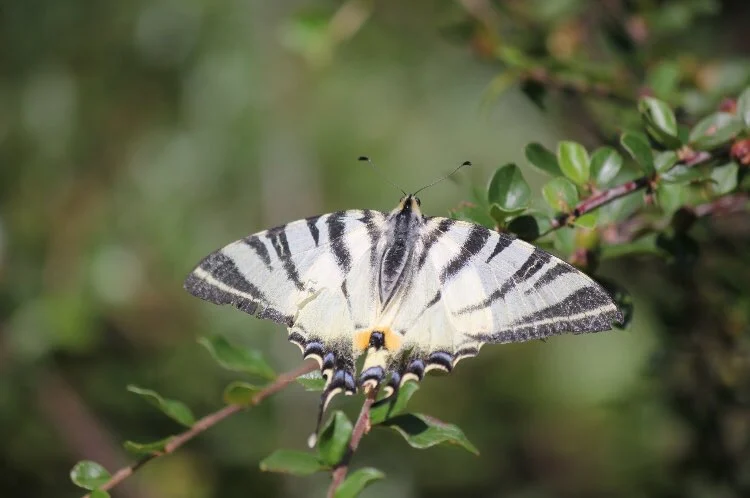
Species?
Iphiclides podalirius
